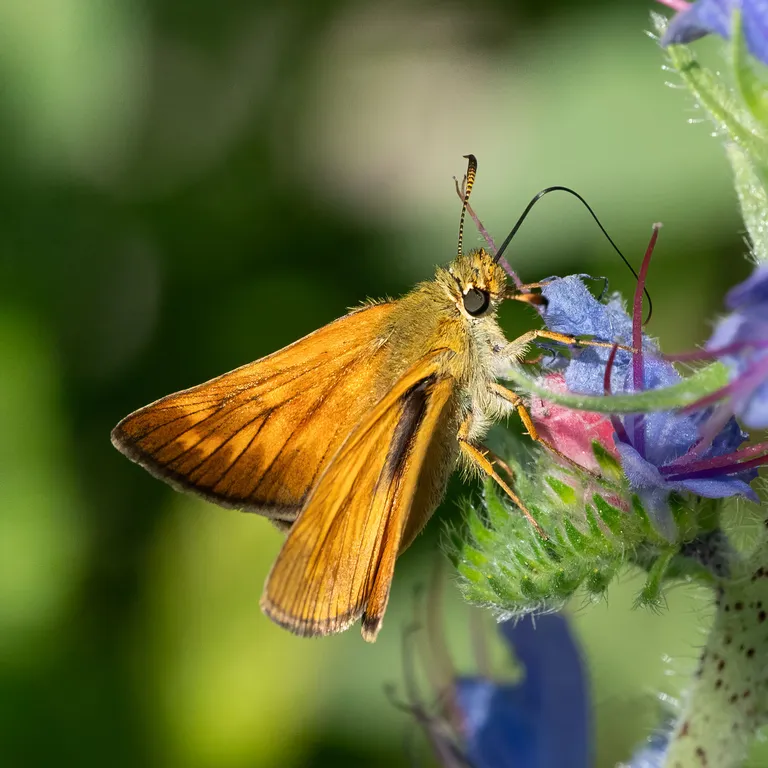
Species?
Ochlodes sylvanus (also Ochlodes venata)
